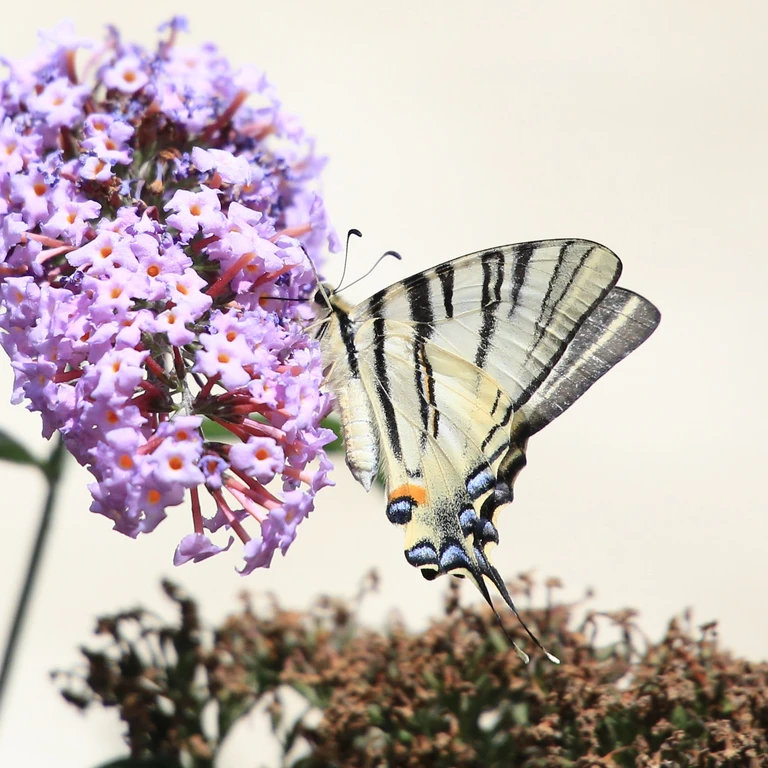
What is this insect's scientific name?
Iphiclides podalirius
